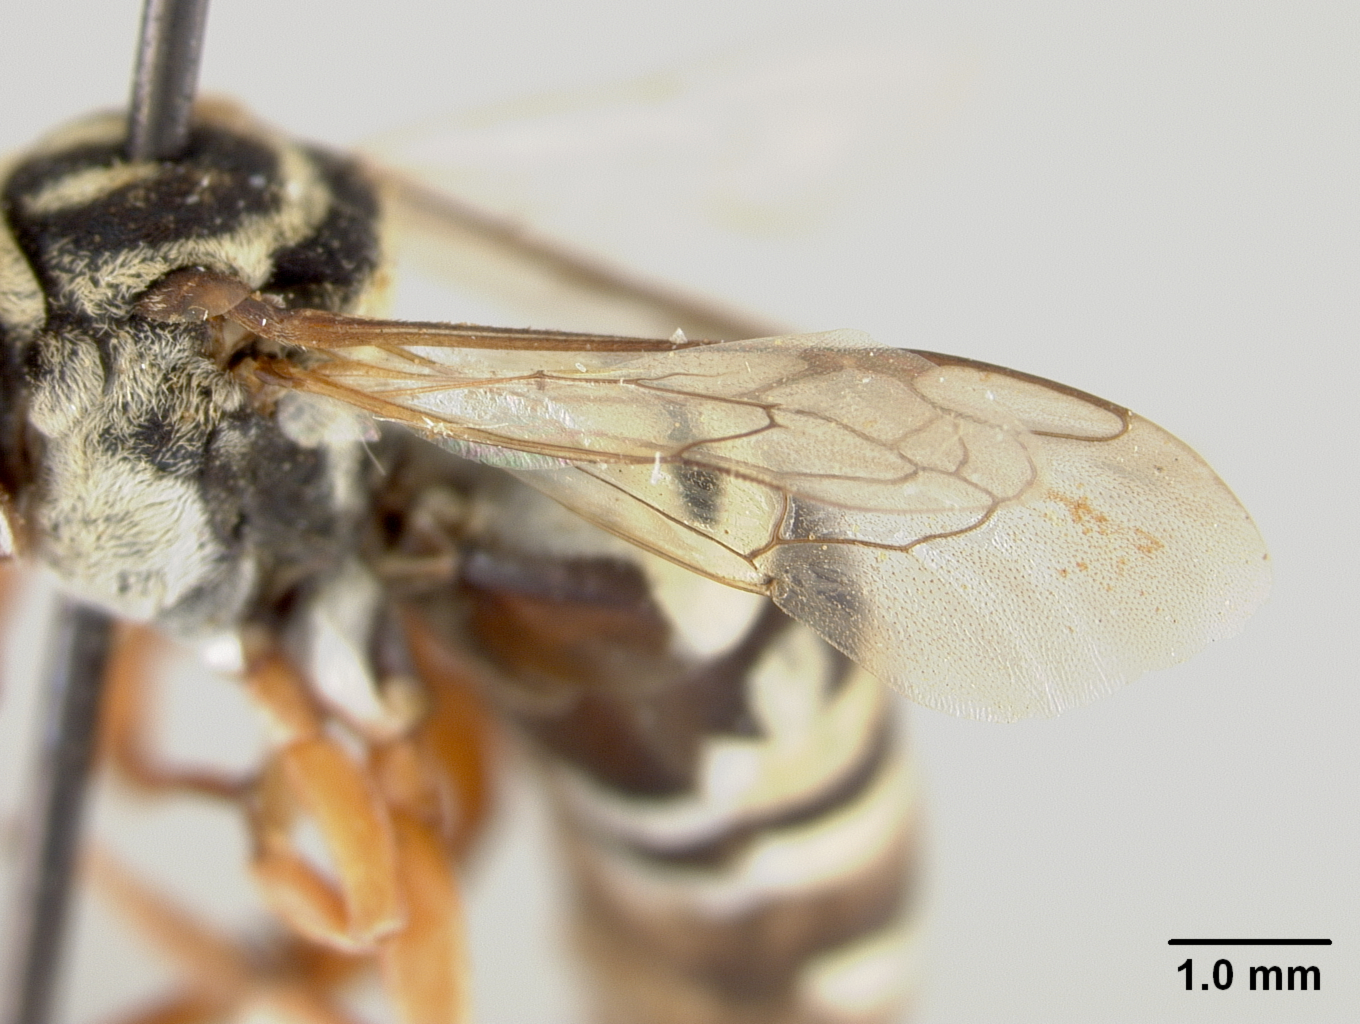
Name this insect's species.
Triepeolus loganensis
